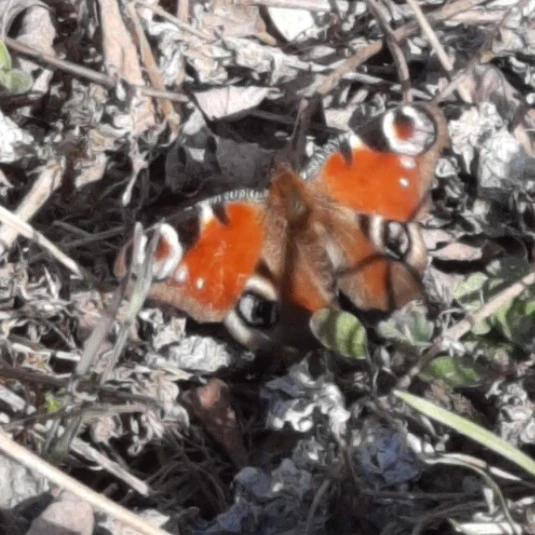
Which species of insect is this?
Aglais io
